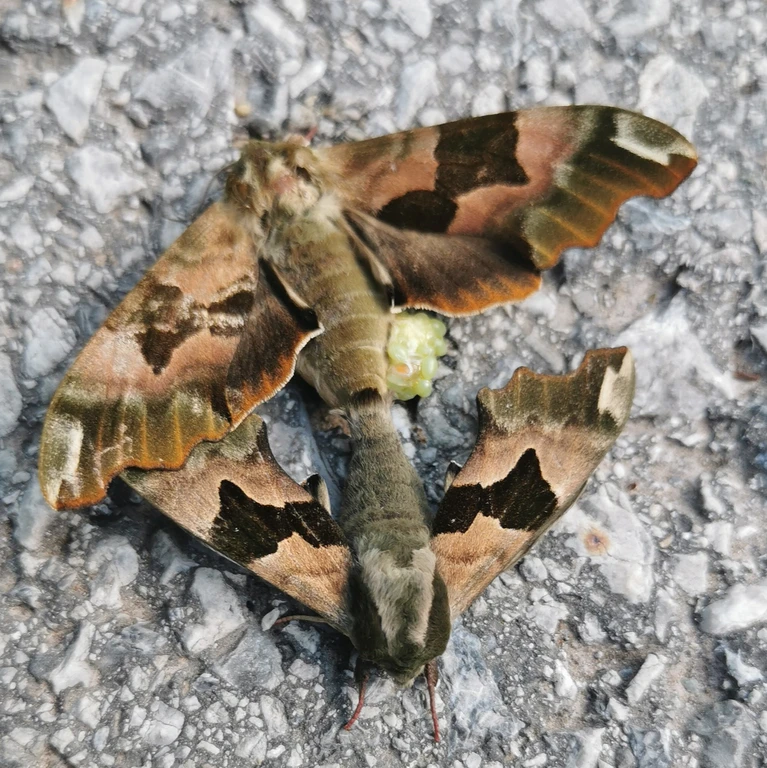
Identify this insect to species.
Mimas tiliae
